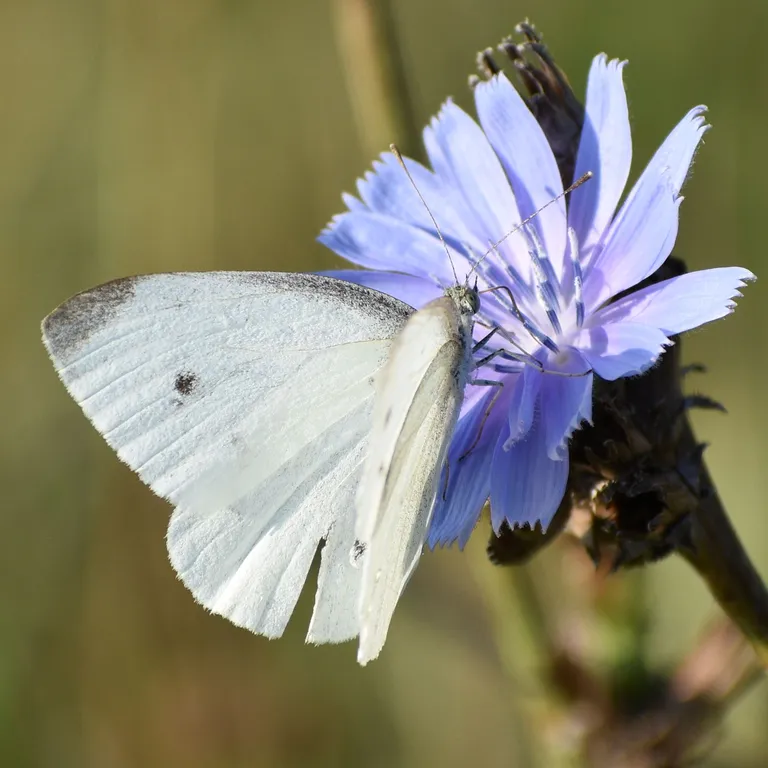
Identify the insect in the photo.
Pieris rapae
